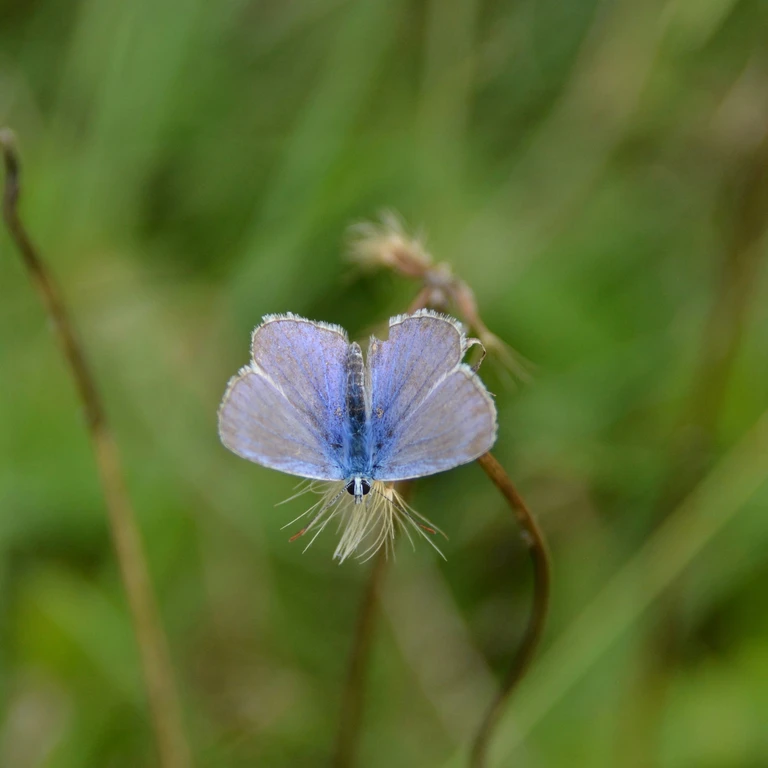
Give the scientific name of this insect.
Polyommatus icarus
